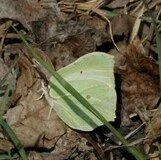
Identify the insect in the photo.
Gonepteryx rhamni
